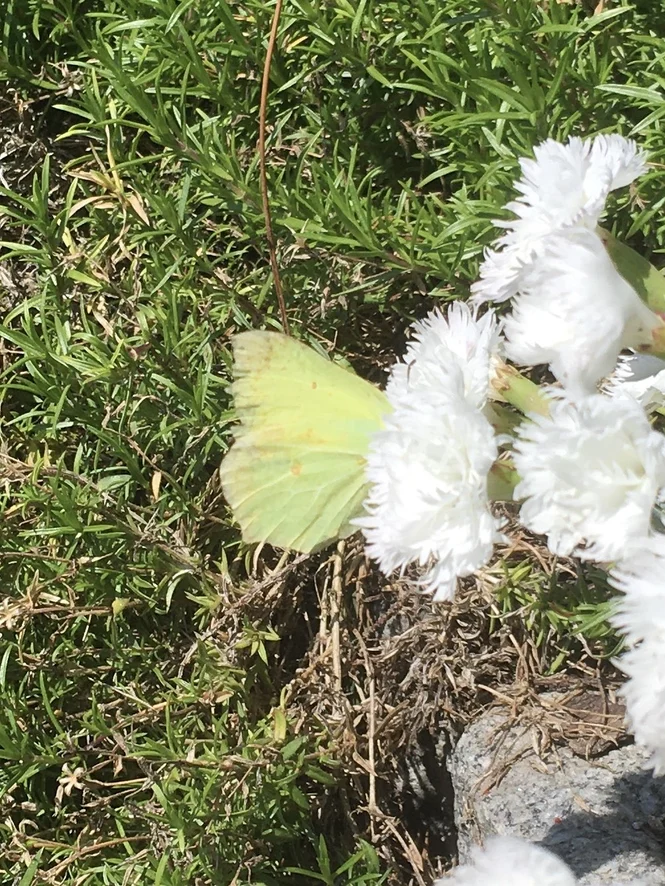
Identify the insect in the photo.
Gonepteryx rhamni
